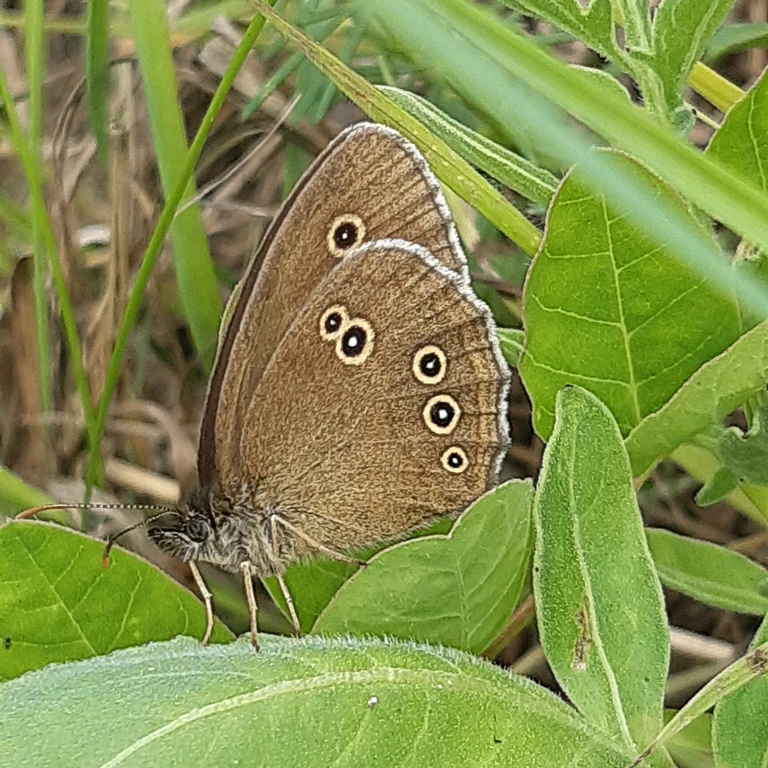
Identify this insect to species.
Aphantopus hyperantus
